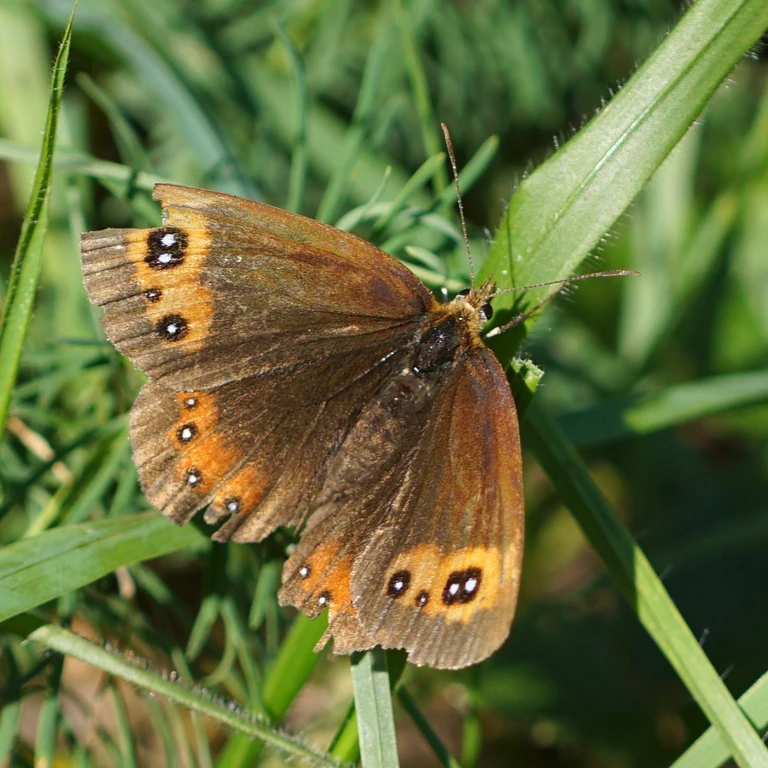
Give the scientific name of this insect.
Erebia aethiops
